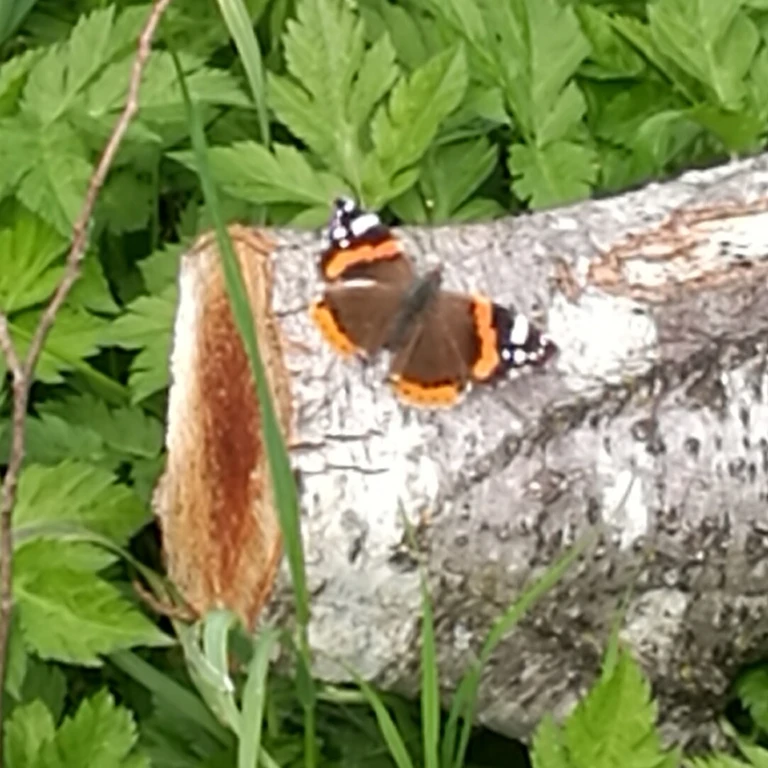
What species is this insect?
Vanessa atalanta
